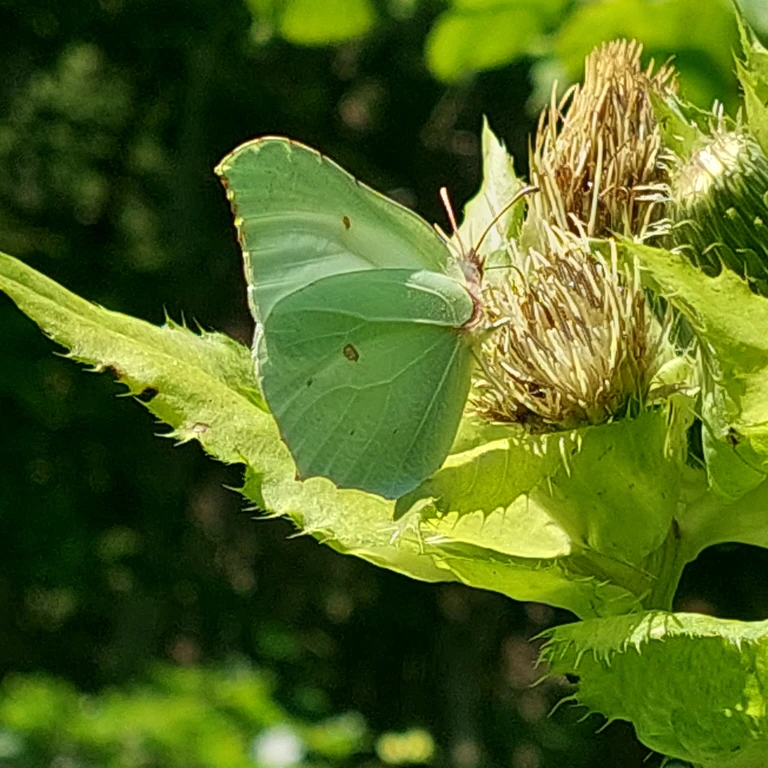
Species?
Gonepteryx rhamni
